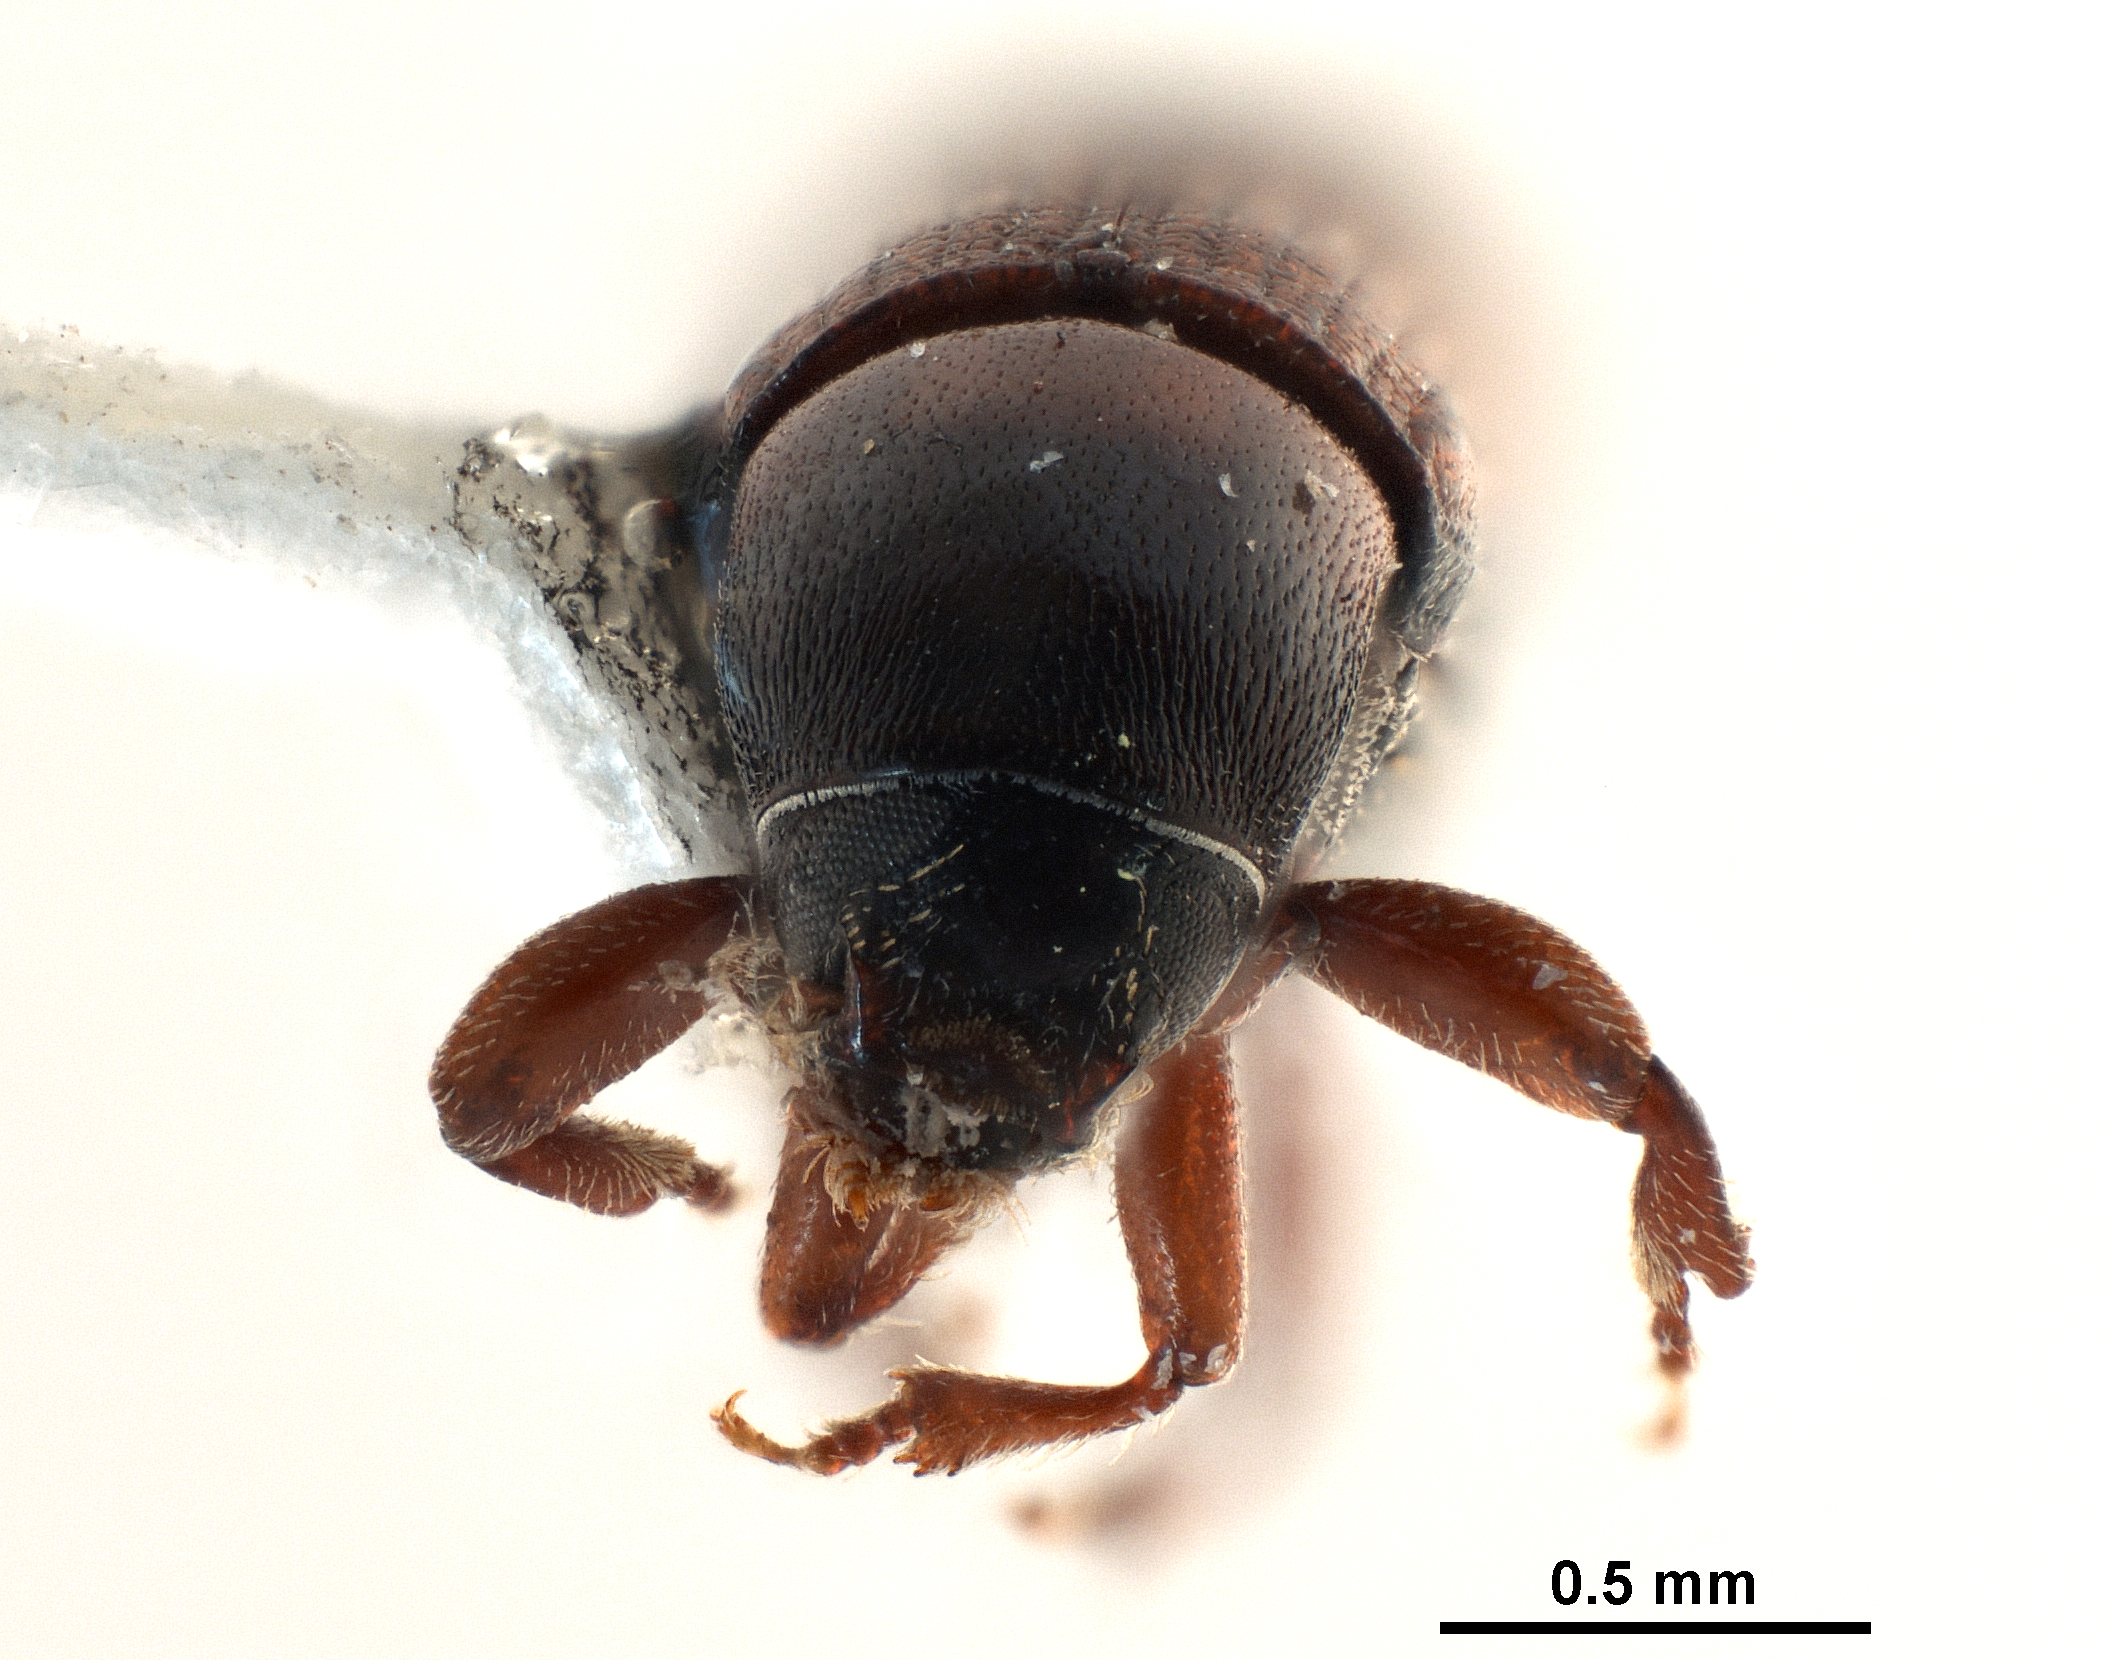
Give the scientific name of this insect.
Cnesinus fulgidus
